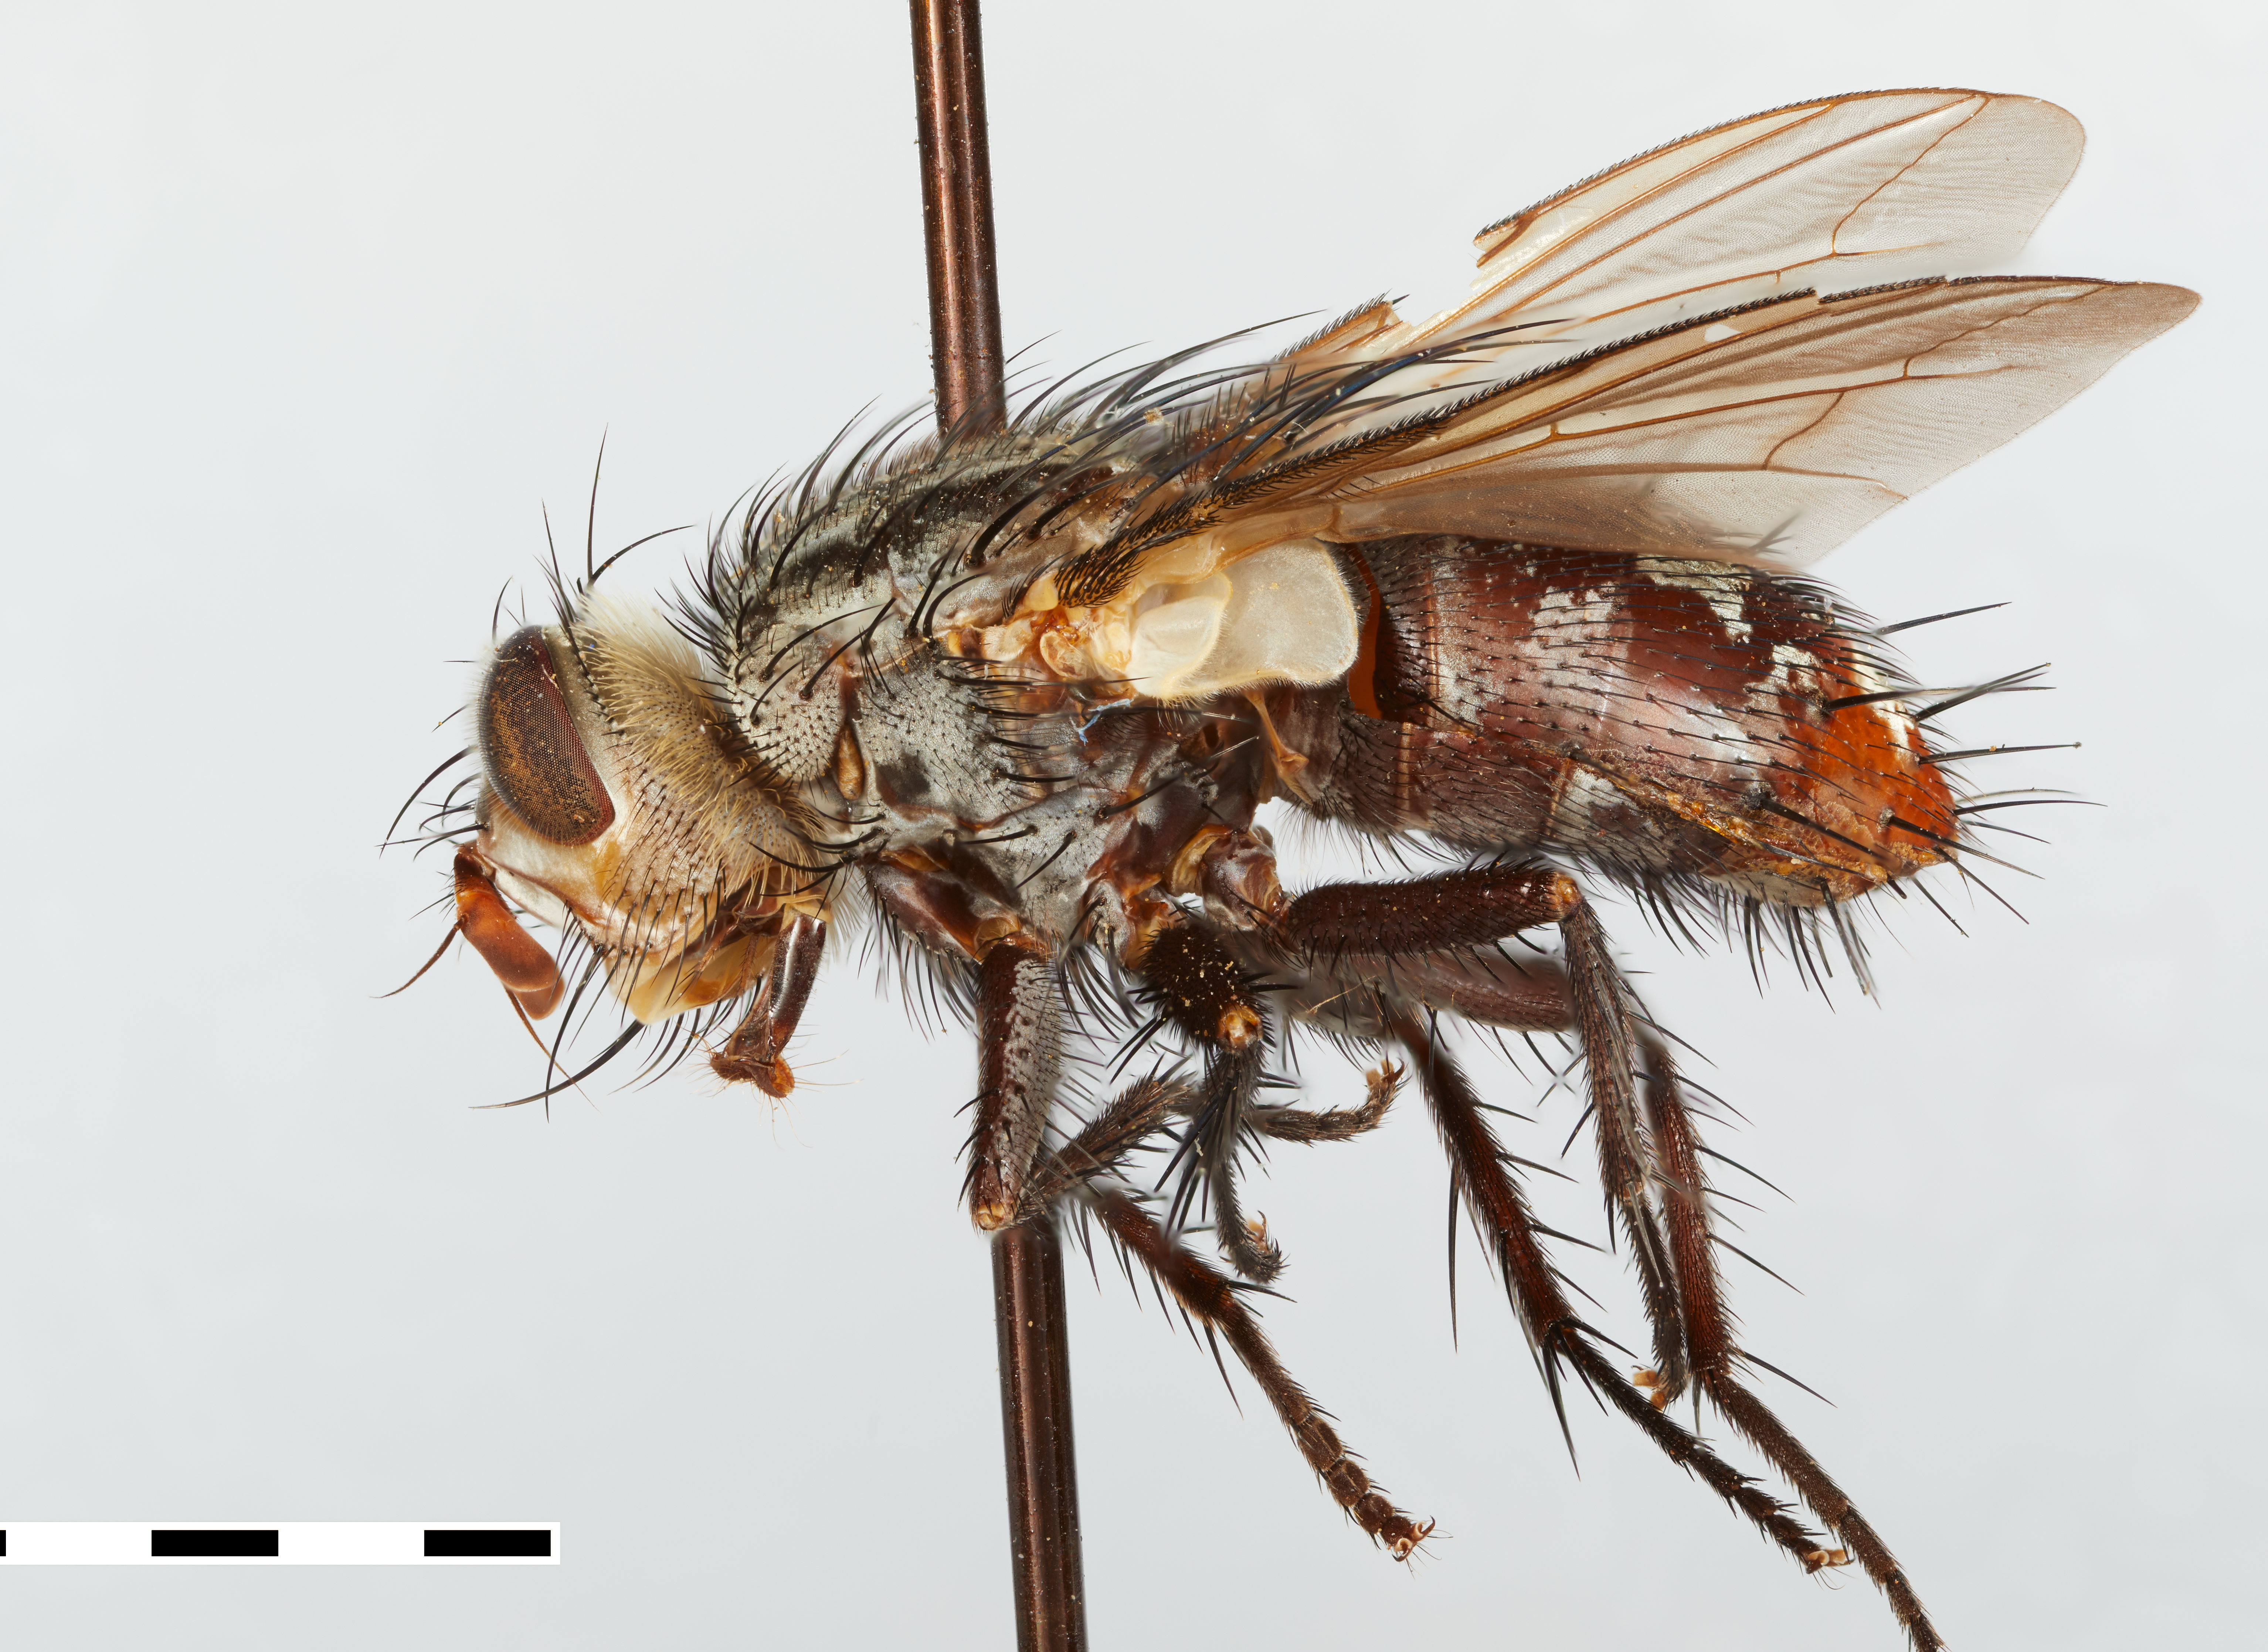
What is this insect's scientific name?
Gymnochaetopsis analis
